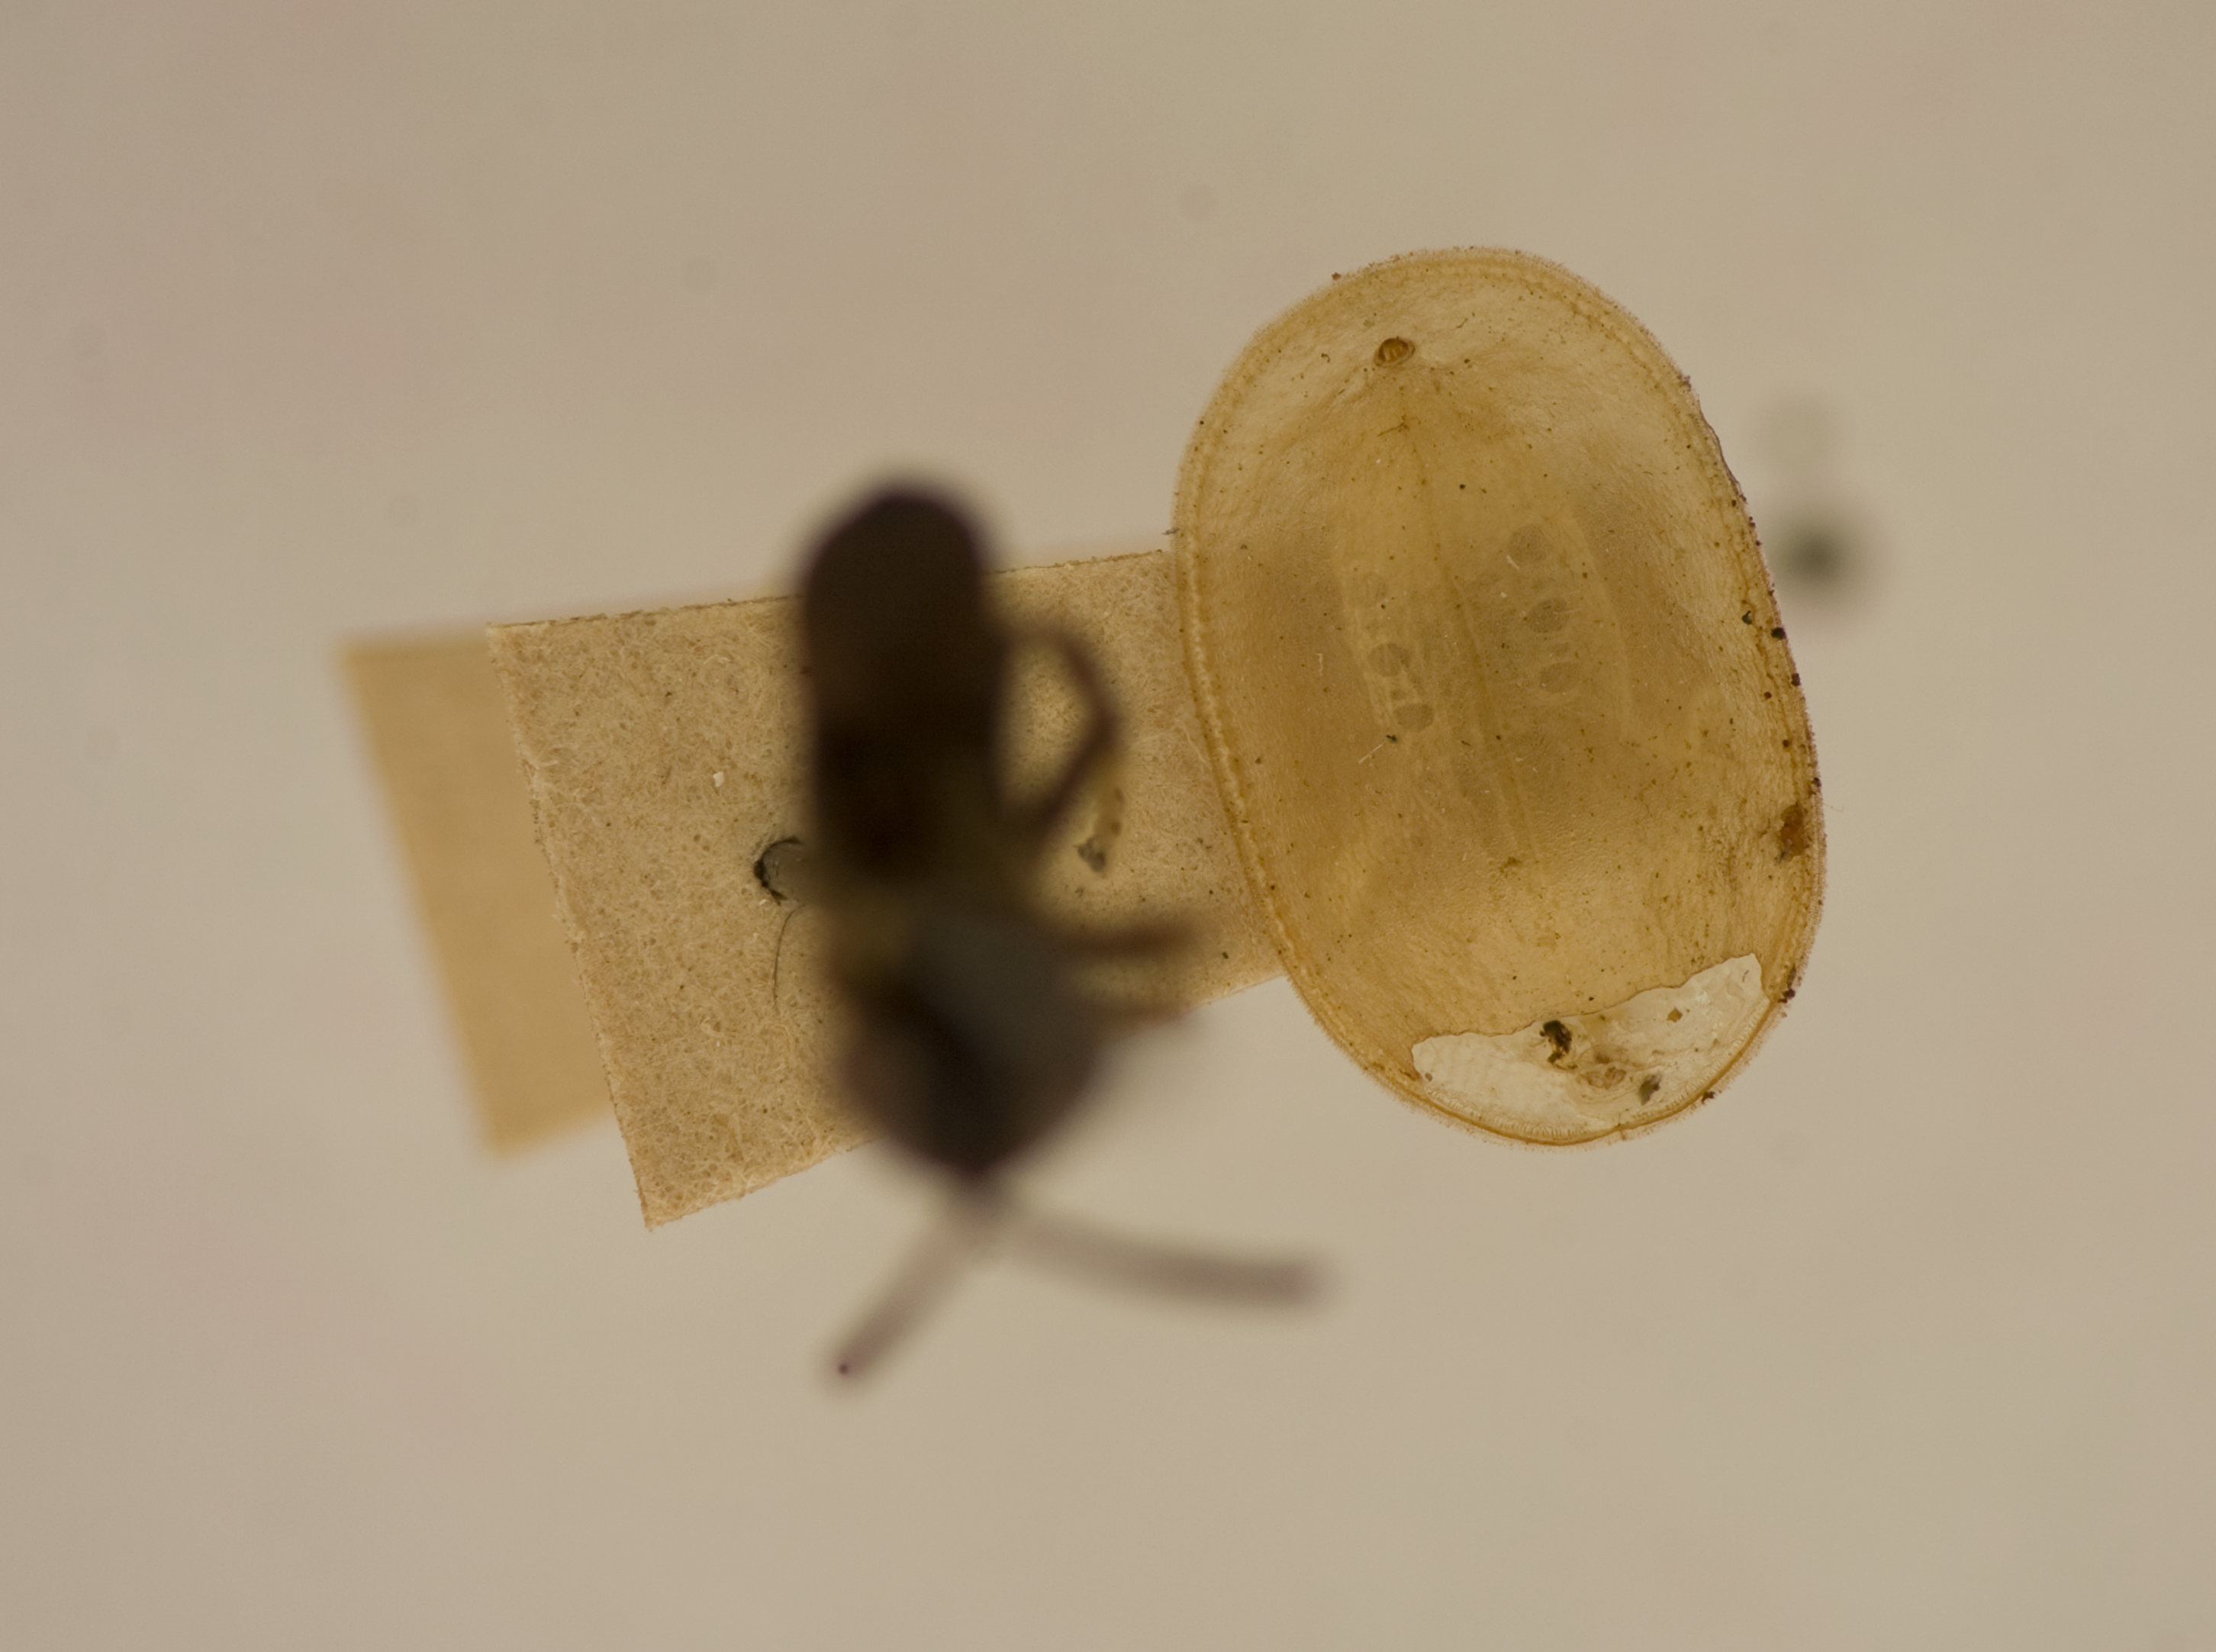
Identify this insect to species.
Bardistopus papuanum
